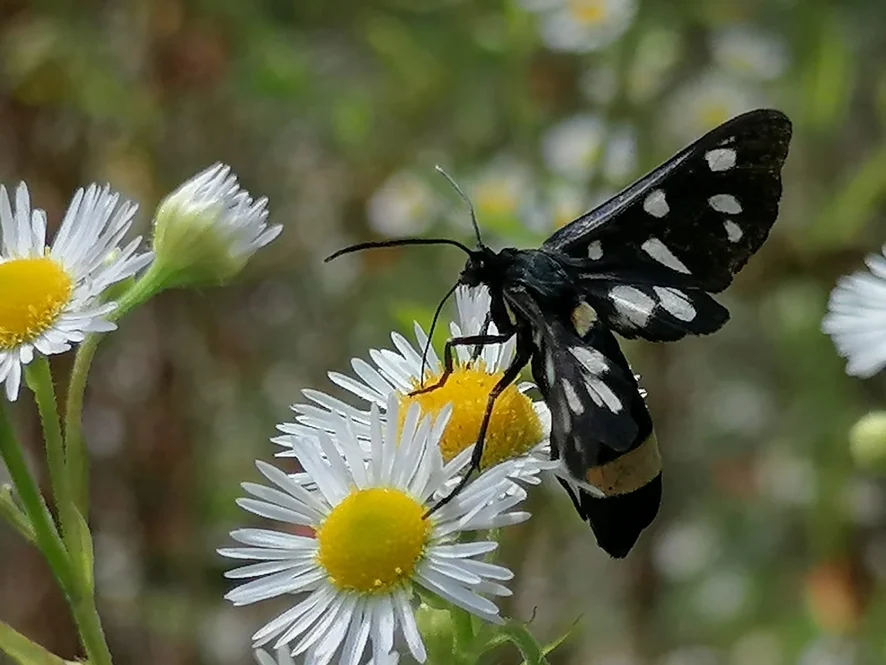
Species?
Amata phegea
